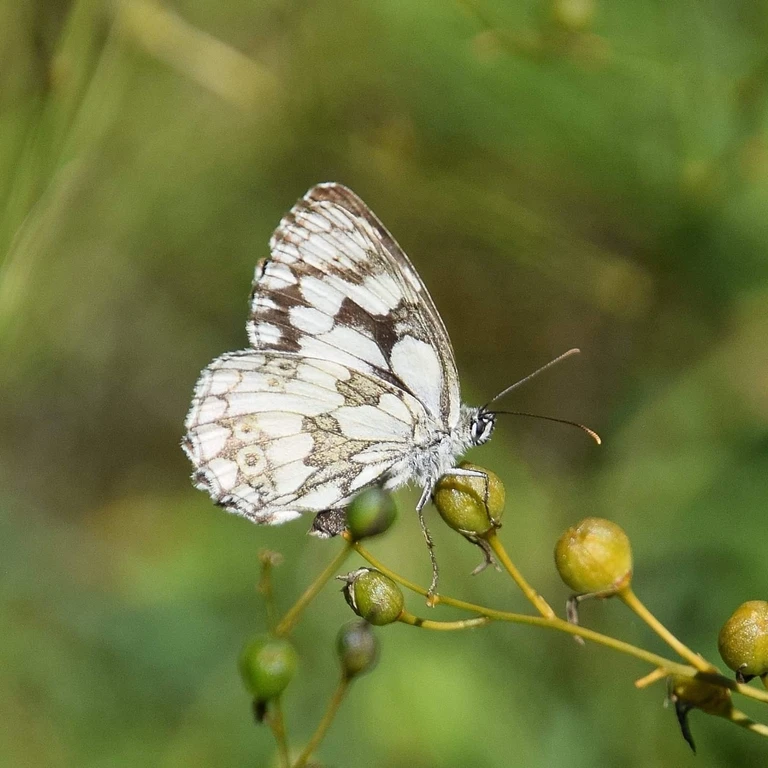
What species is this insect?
Melanargia galathea
